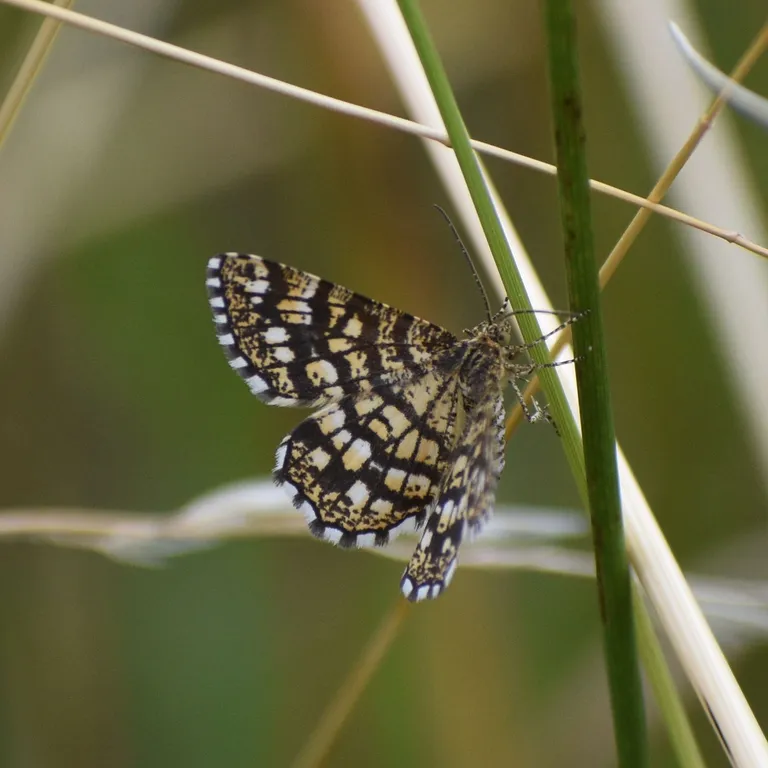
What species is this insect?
Chiasmia clathrata
